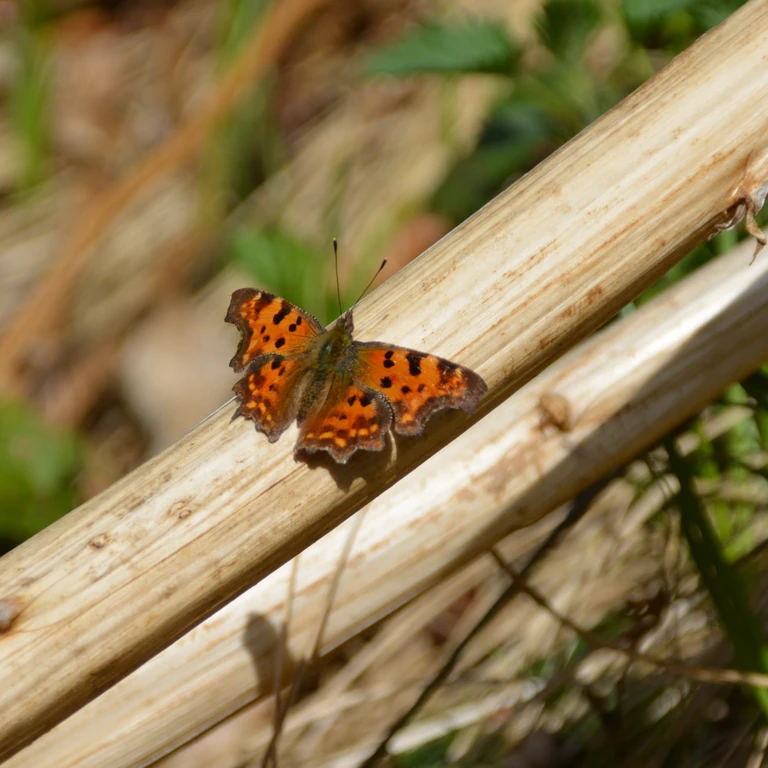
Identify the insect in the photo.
Polygonia c-album
